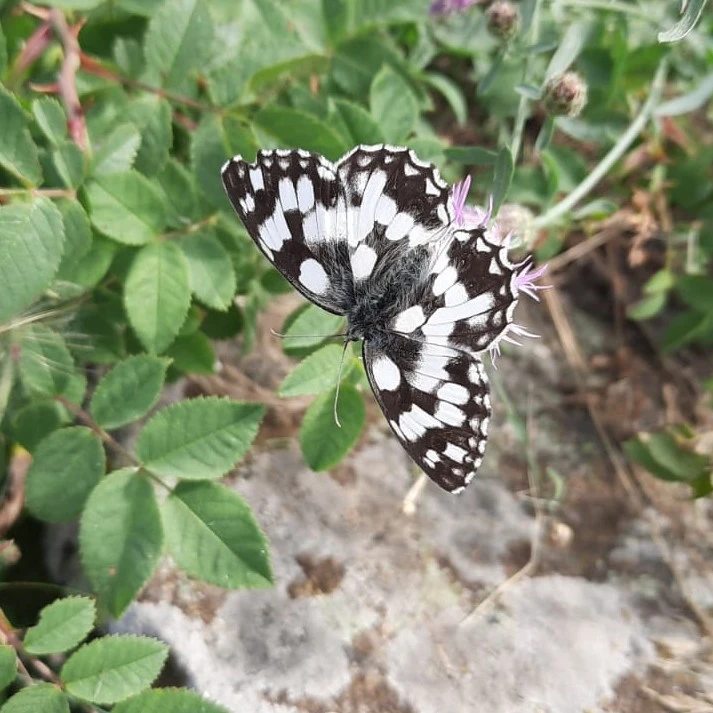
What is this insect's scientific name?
Melanargia galathea
